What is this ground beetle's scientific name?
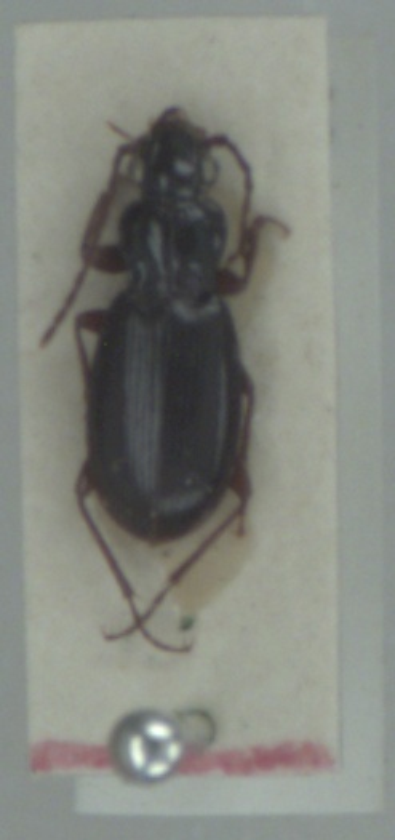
Patrobus atrorufus
